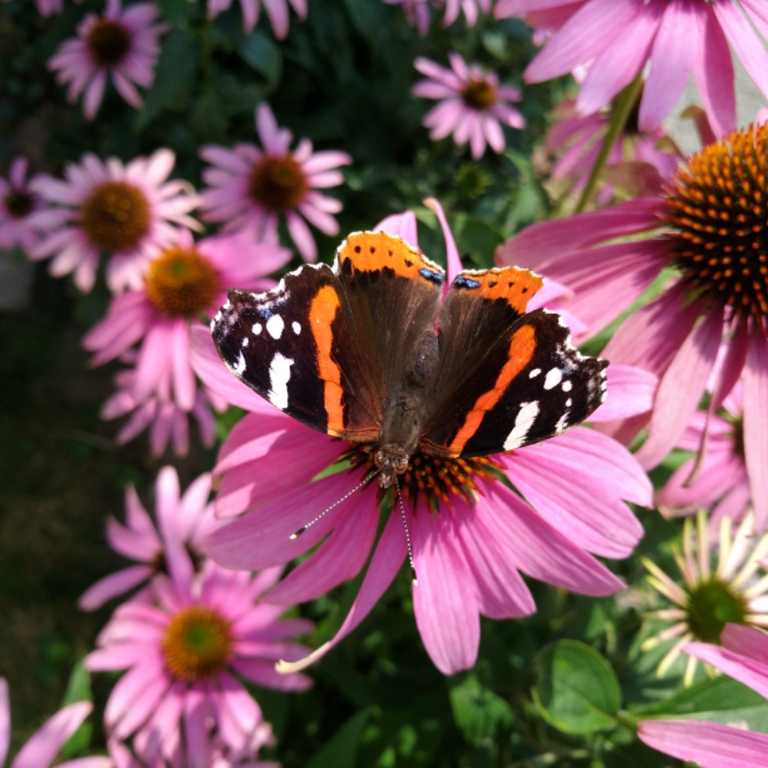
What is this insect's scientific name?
Vanessa atalanta
